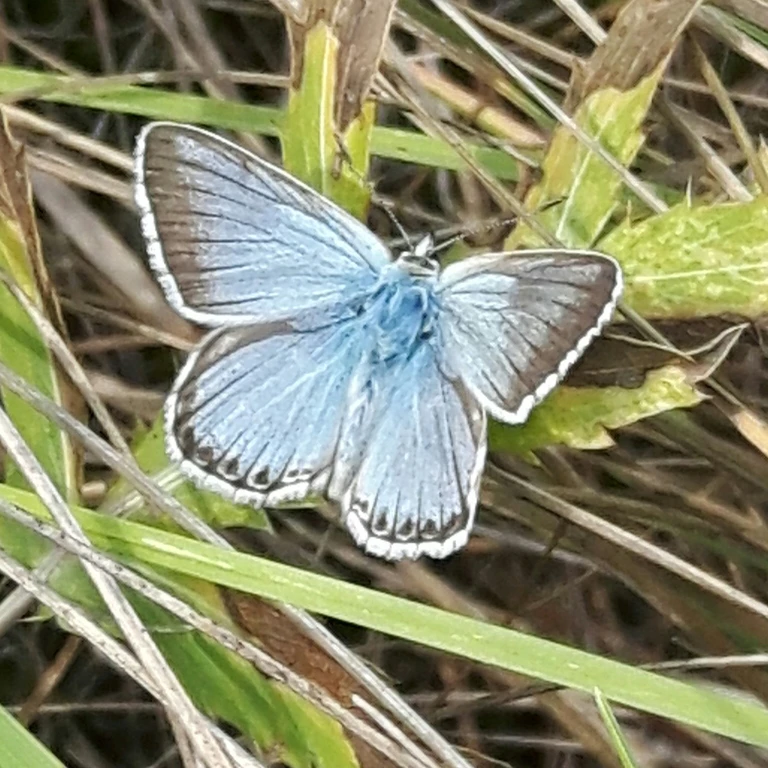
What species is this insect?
Lysandra coridon
